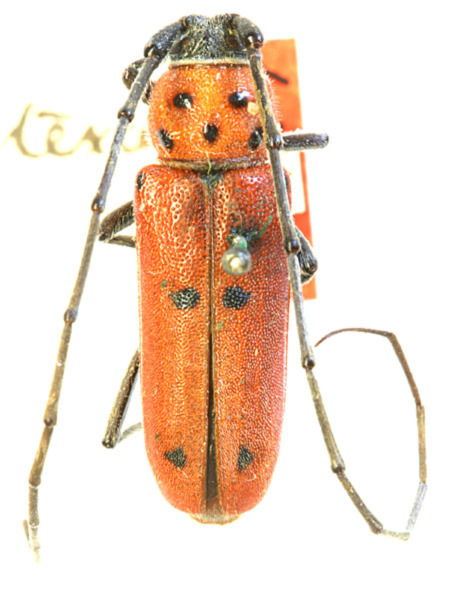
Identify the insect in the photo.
Tylosis texana (also Tylosis maculatus)
